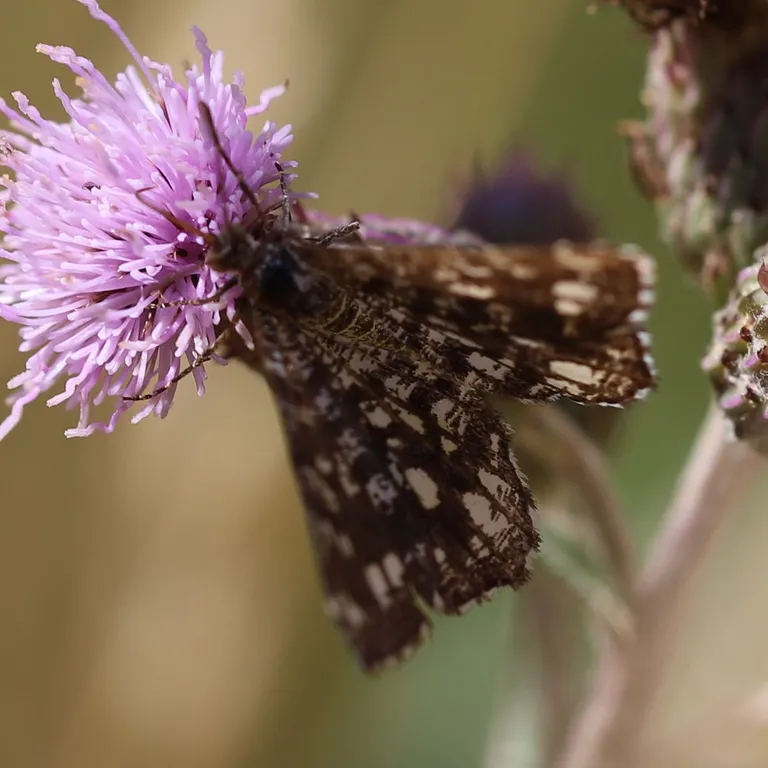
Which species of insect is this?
Chiasmia clathrata
